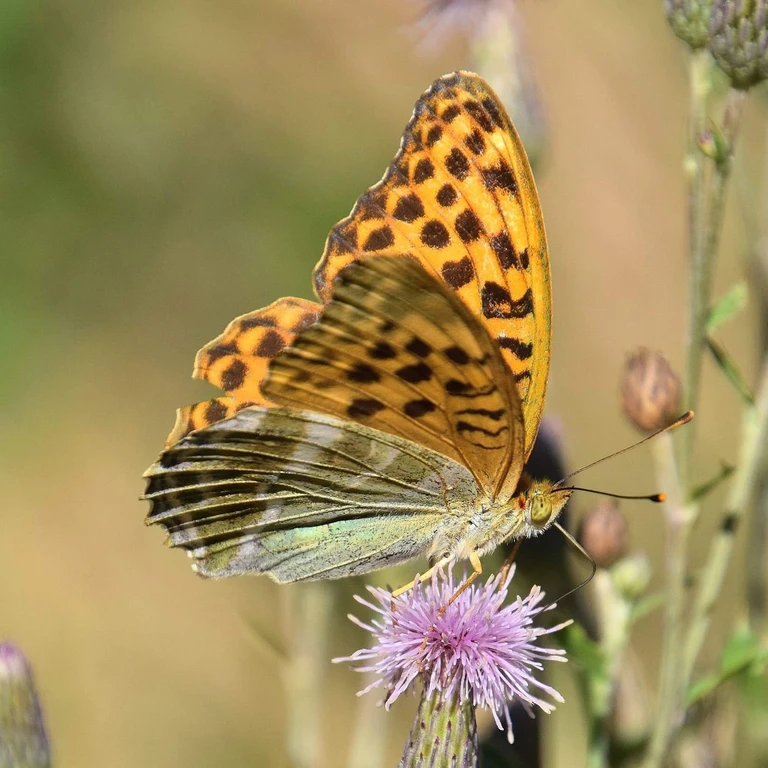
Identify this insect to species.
Argynnis paphia
